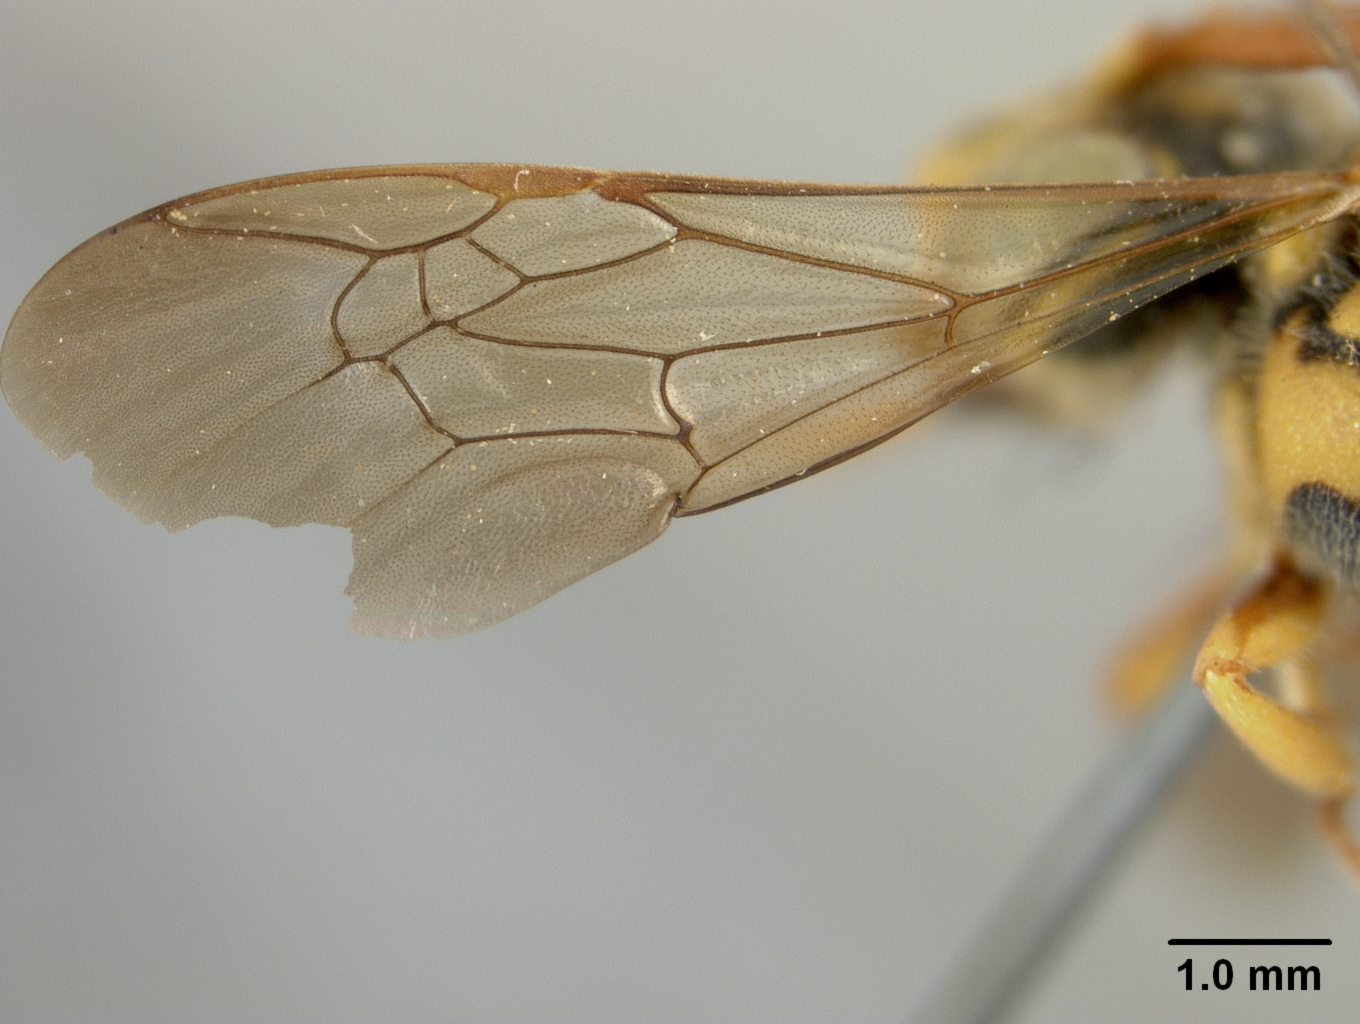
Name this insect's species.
Nomada xanthophila
